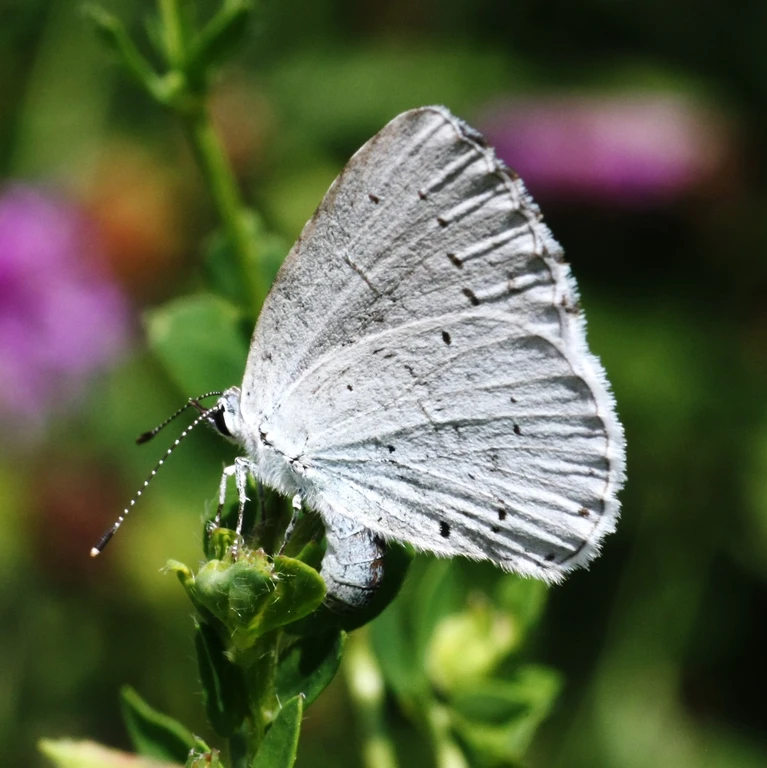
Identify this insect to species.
Celastrina argiolus
